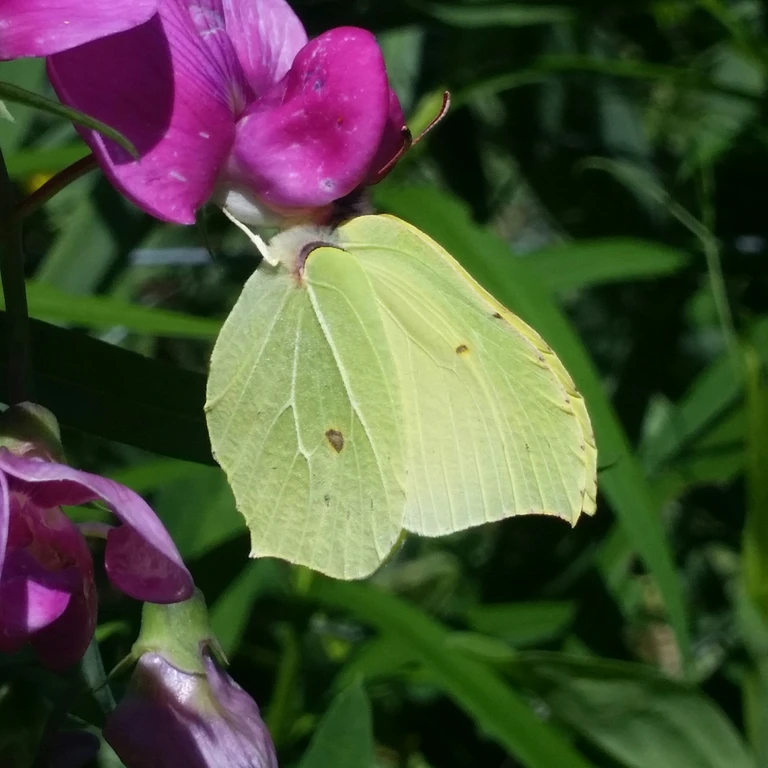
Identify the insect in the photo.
Gonepteryx rhamni
